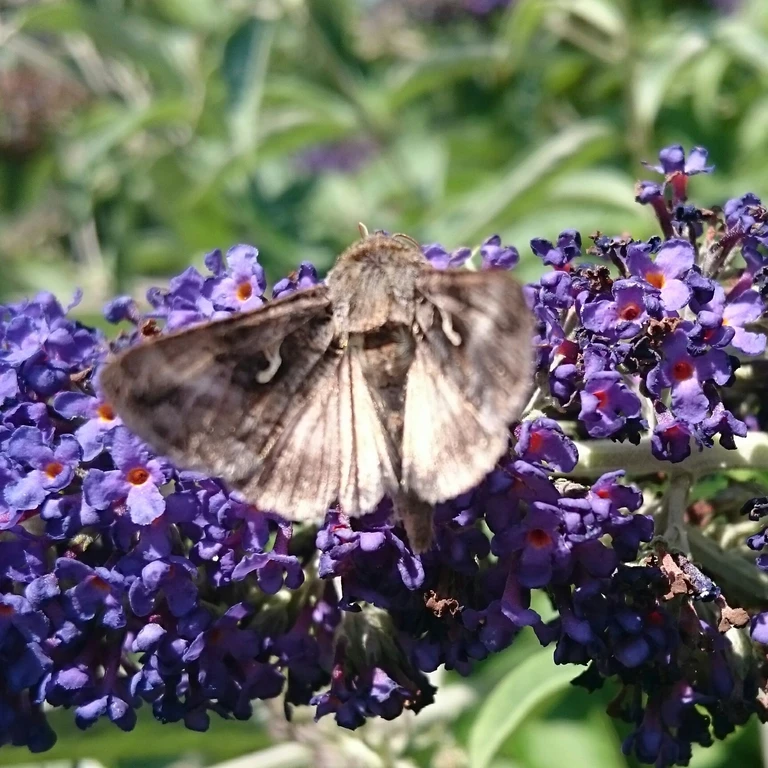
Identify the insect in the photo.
Autographa gamma
